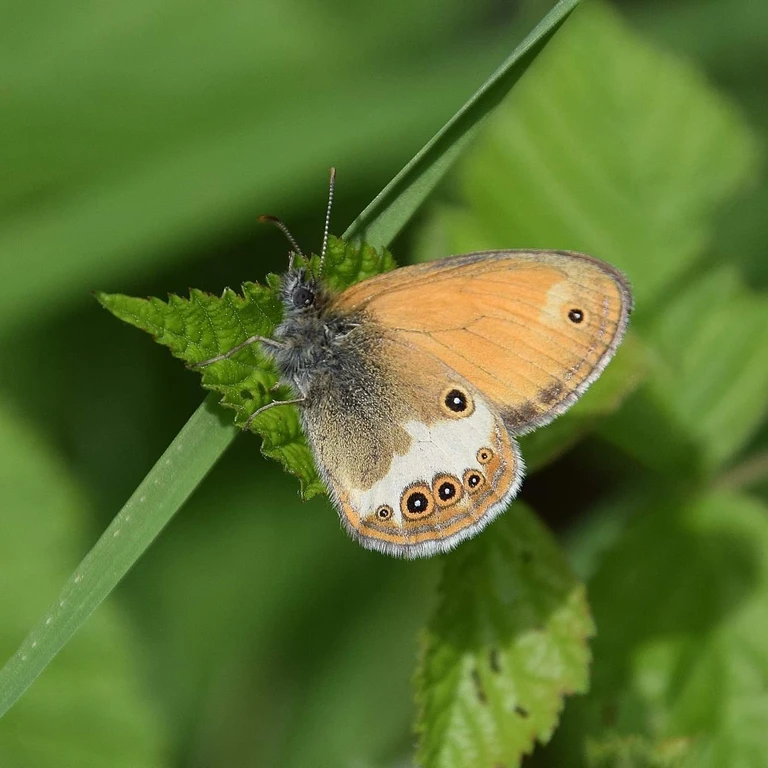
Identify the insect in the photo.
Coenonympha arcania
